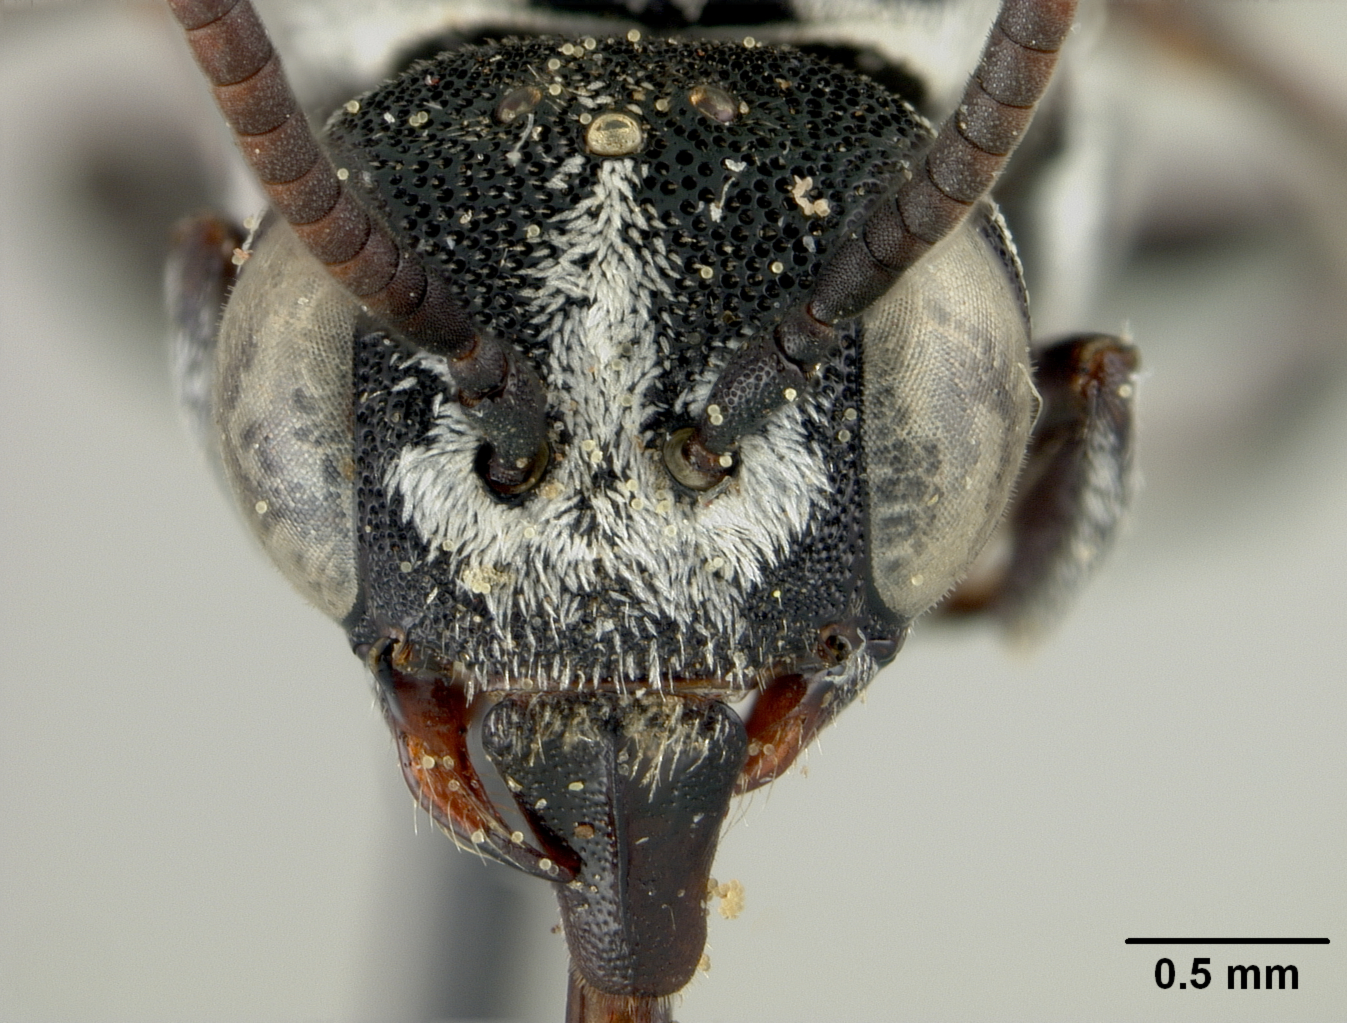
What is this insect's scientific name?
Holcopasites ruthae
